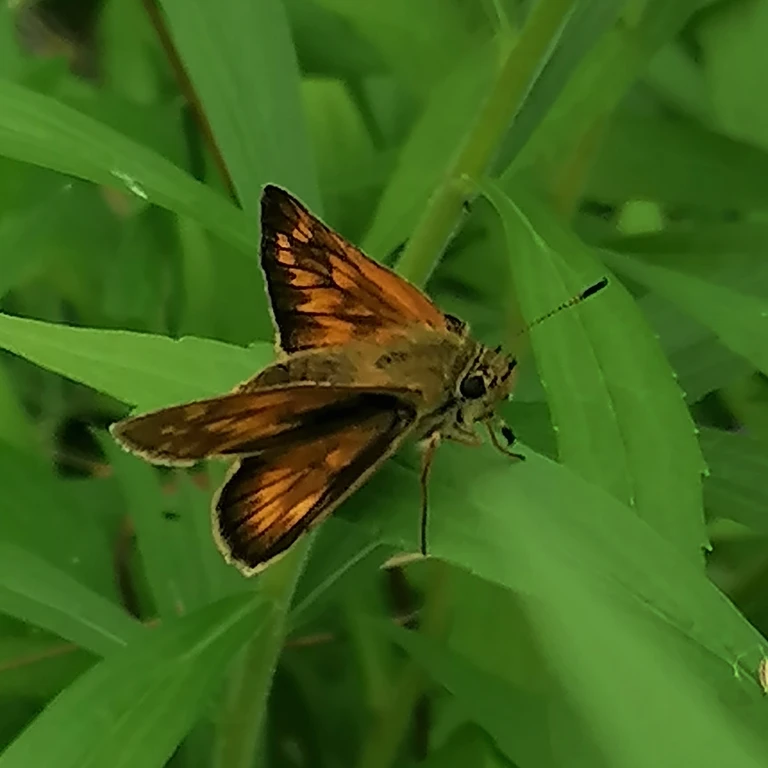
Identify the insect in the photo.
Ochlodes sylvanus (also Ochlodes venata)
